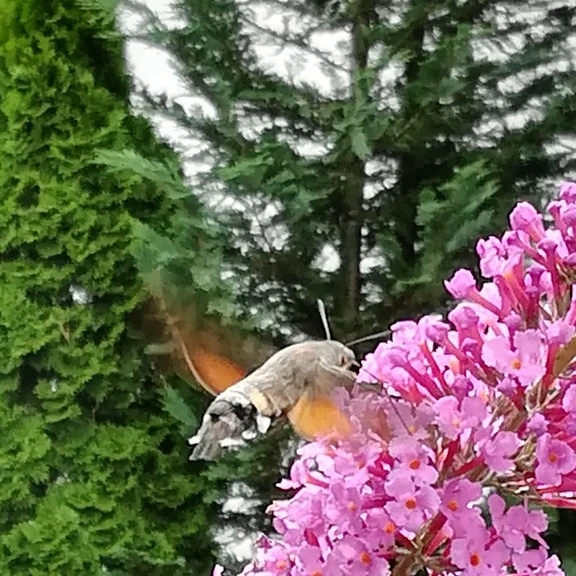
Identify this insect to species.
Macroglossum stellatarum
